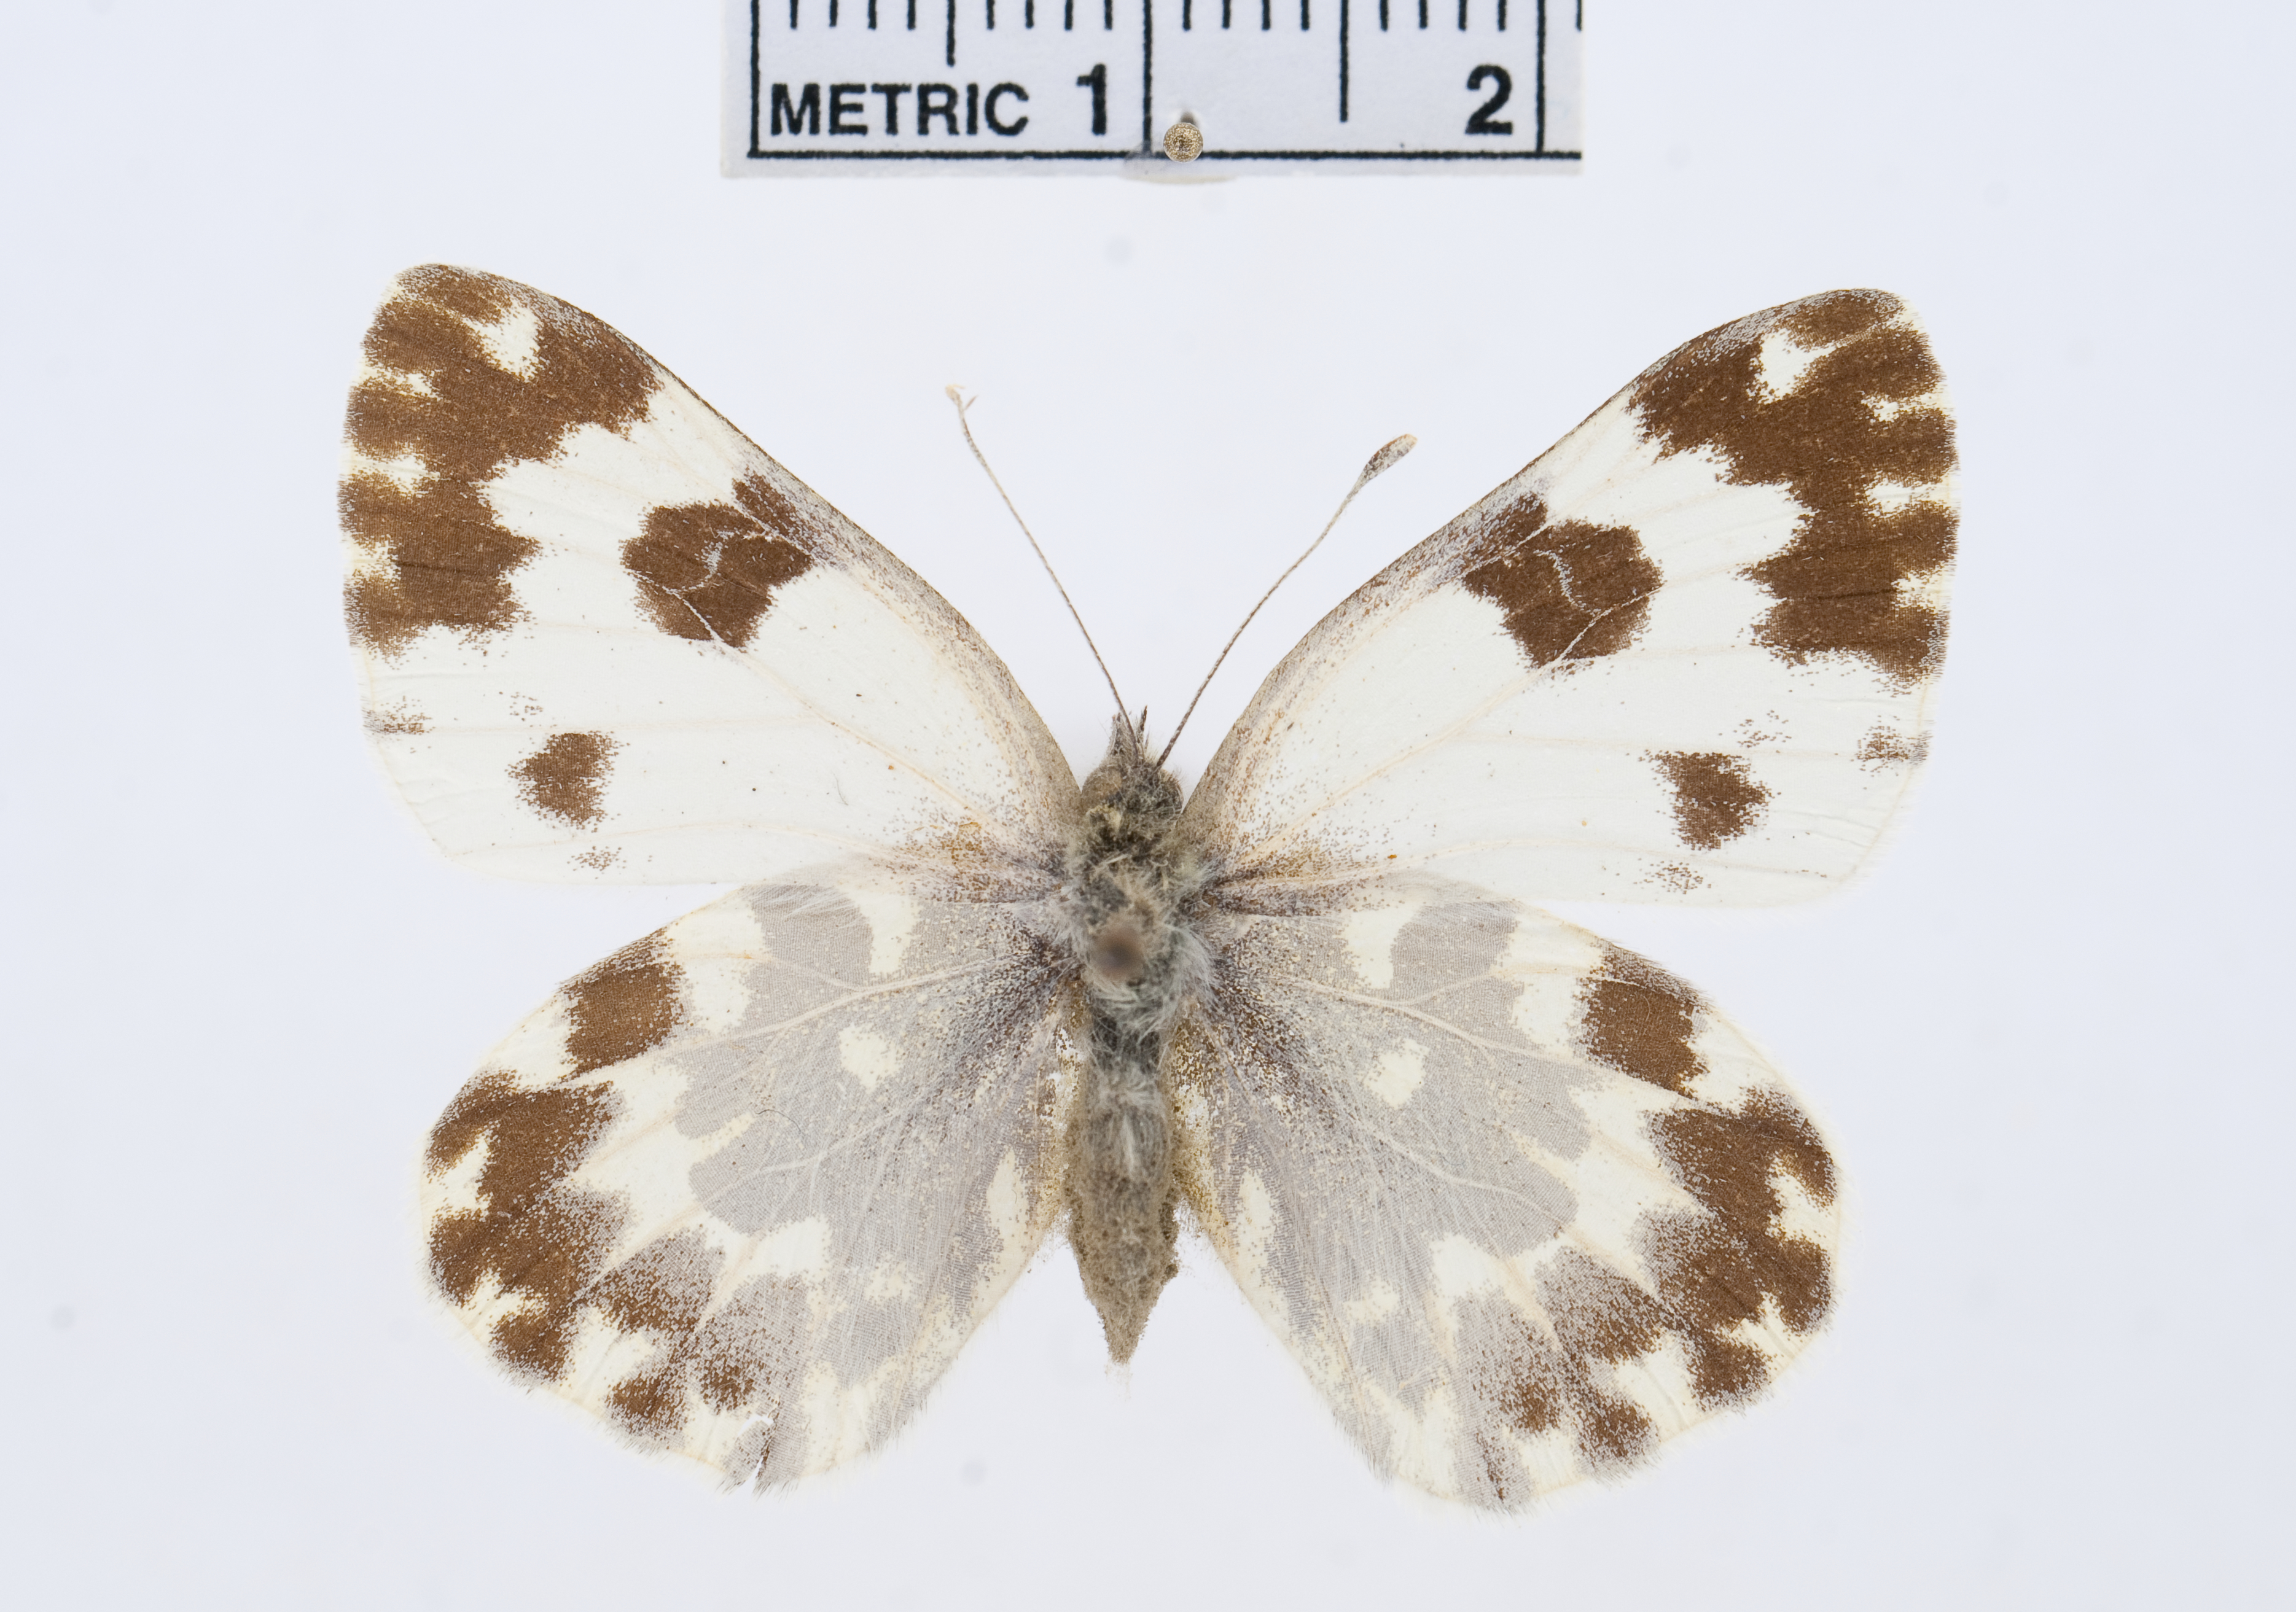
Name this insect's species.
Pontia daplidice
